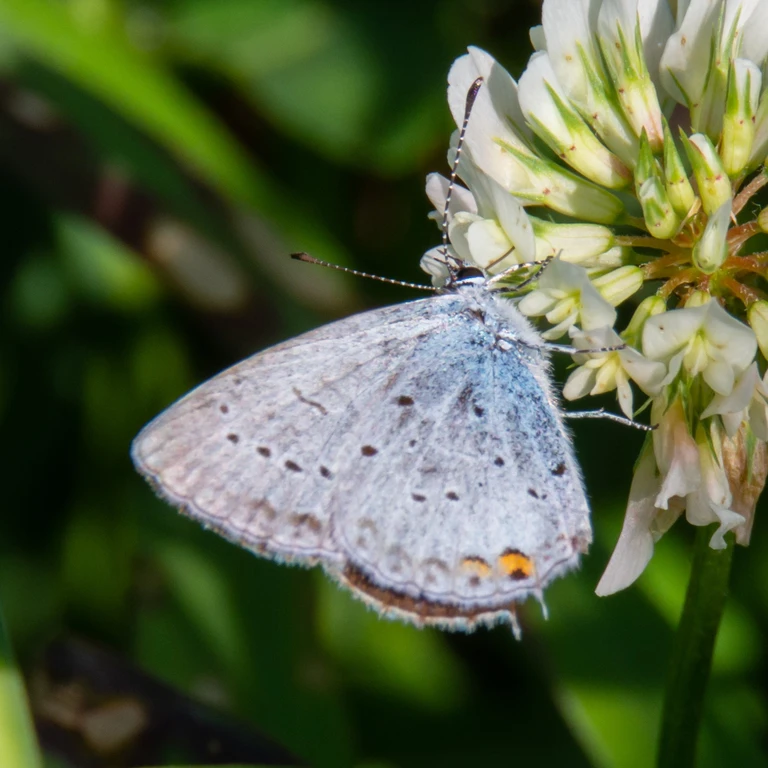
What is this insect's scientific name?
Cupido argiades (also Elkalyce argiades)
